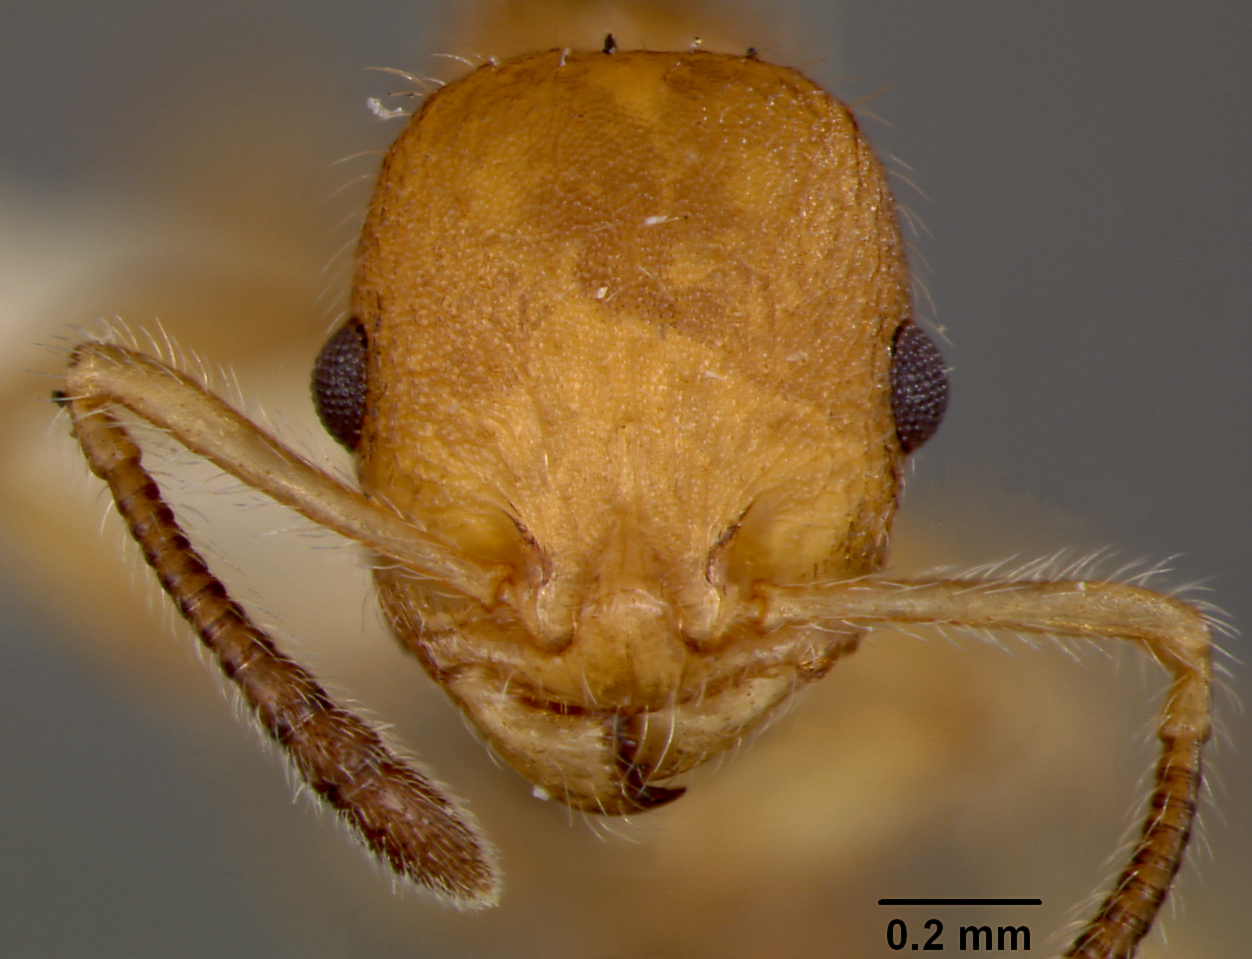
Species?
Macromischa bruneri
